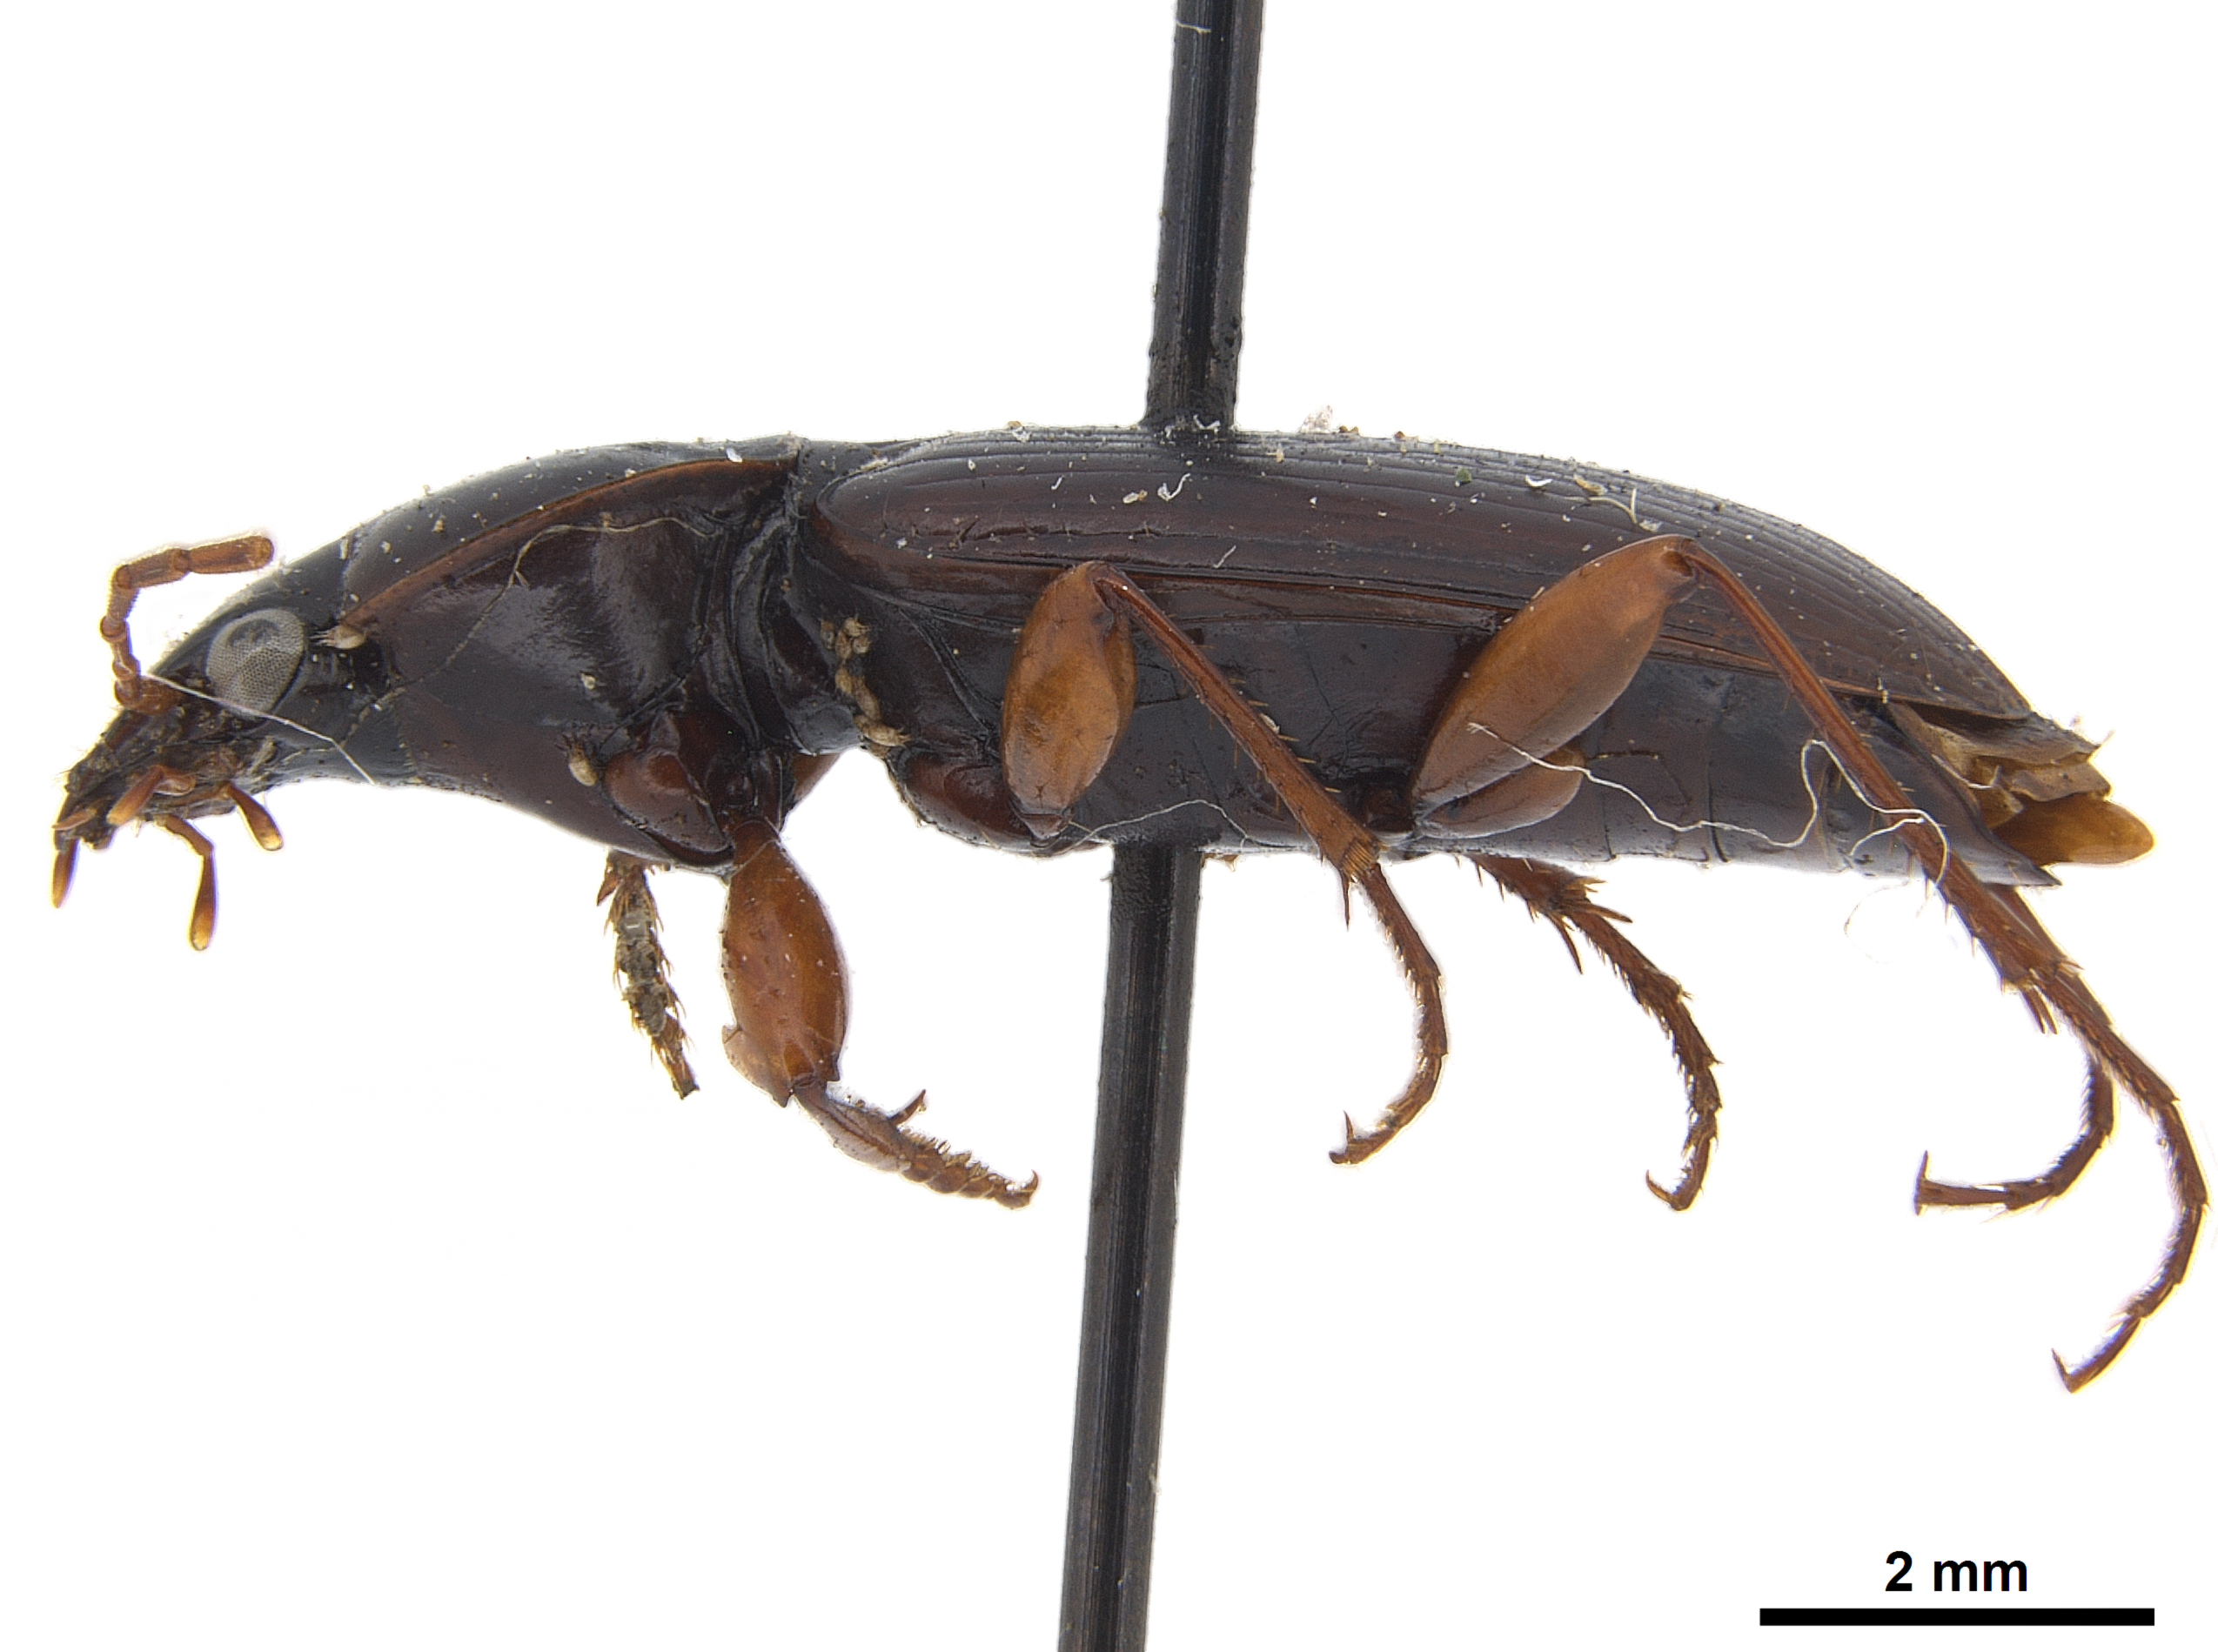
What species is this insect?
Synuchus impuctatus
